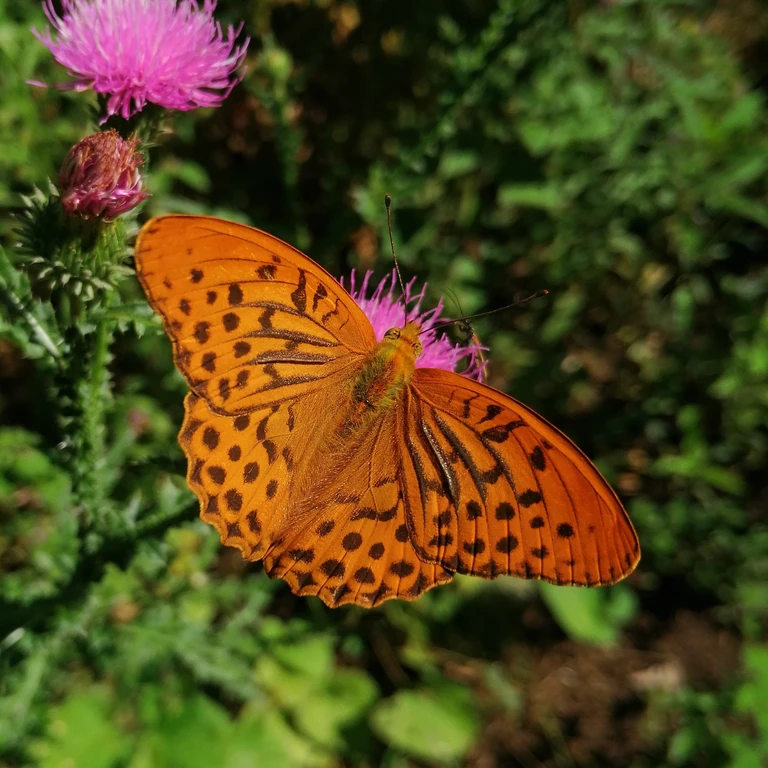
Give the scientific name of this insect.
Argynnis paphia
